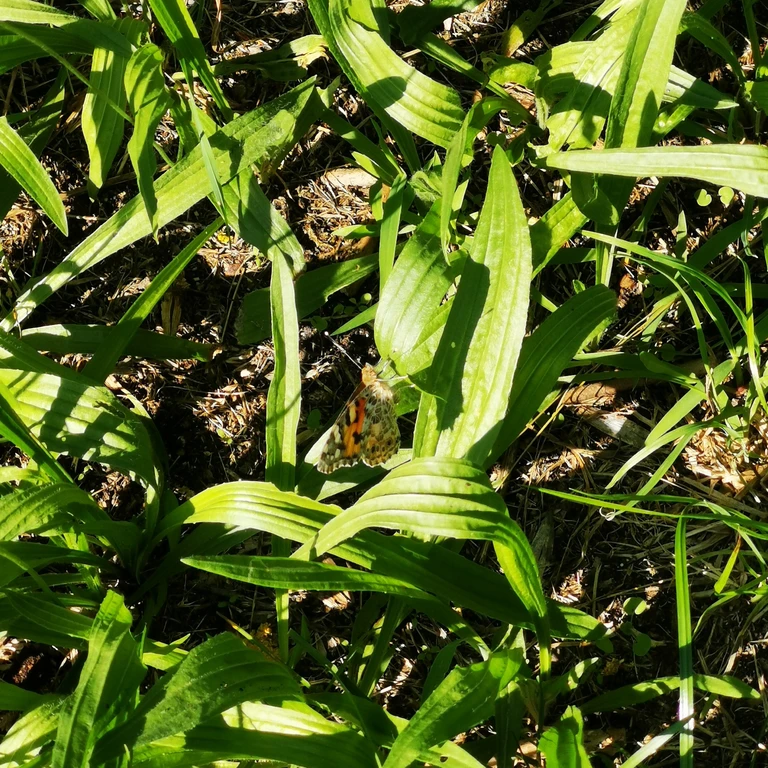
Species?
Vanessa cardui
